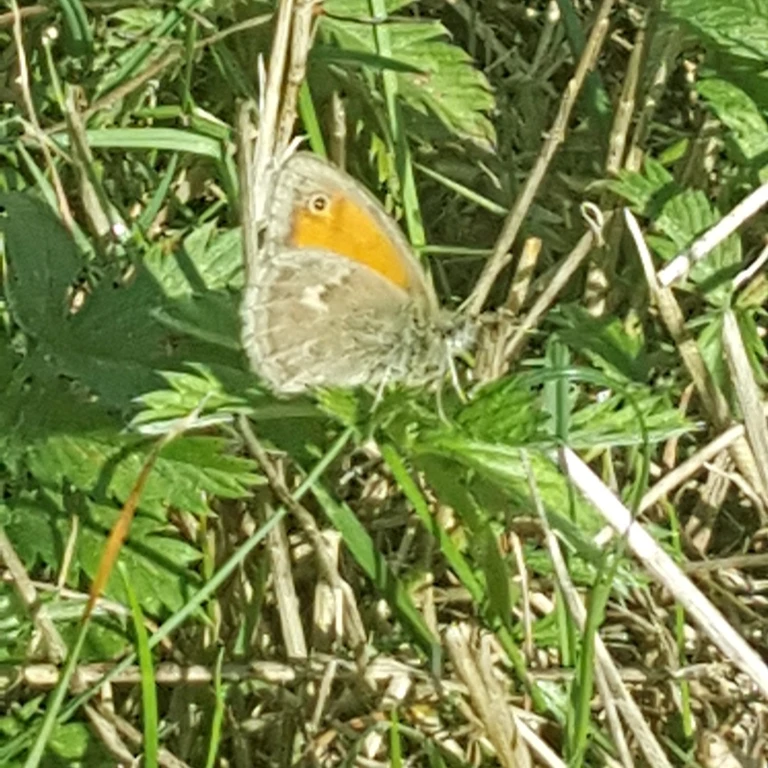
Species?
Coenonympha pamphilus
